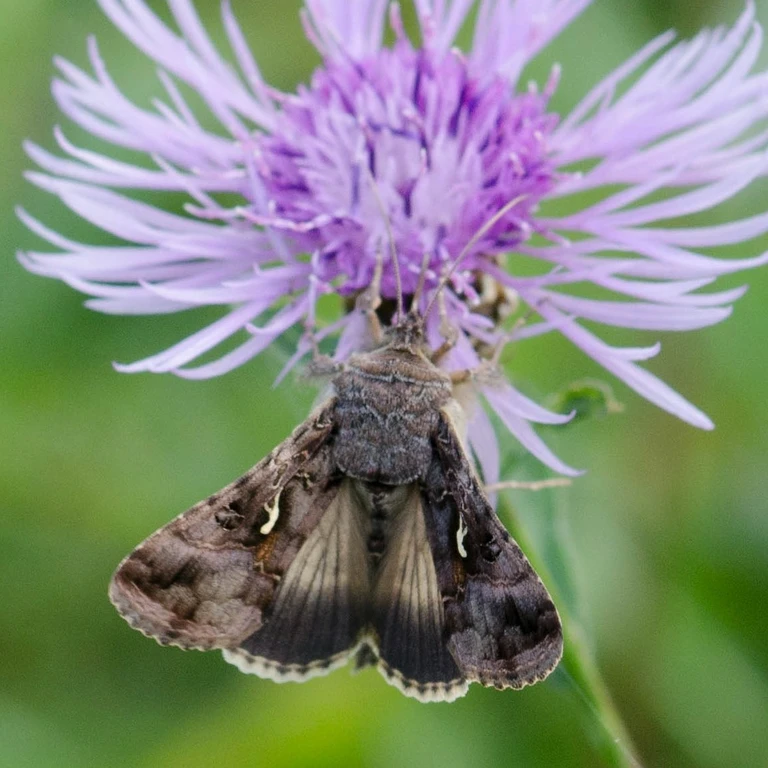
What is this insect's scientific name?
Autographa gamma
